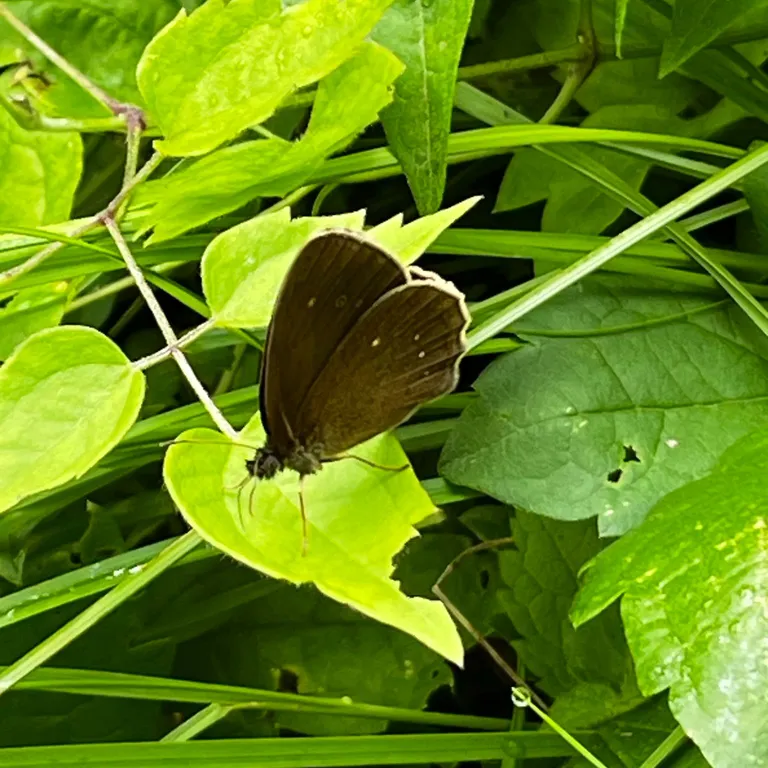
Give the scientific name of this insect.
Aphantopus hyperantus
